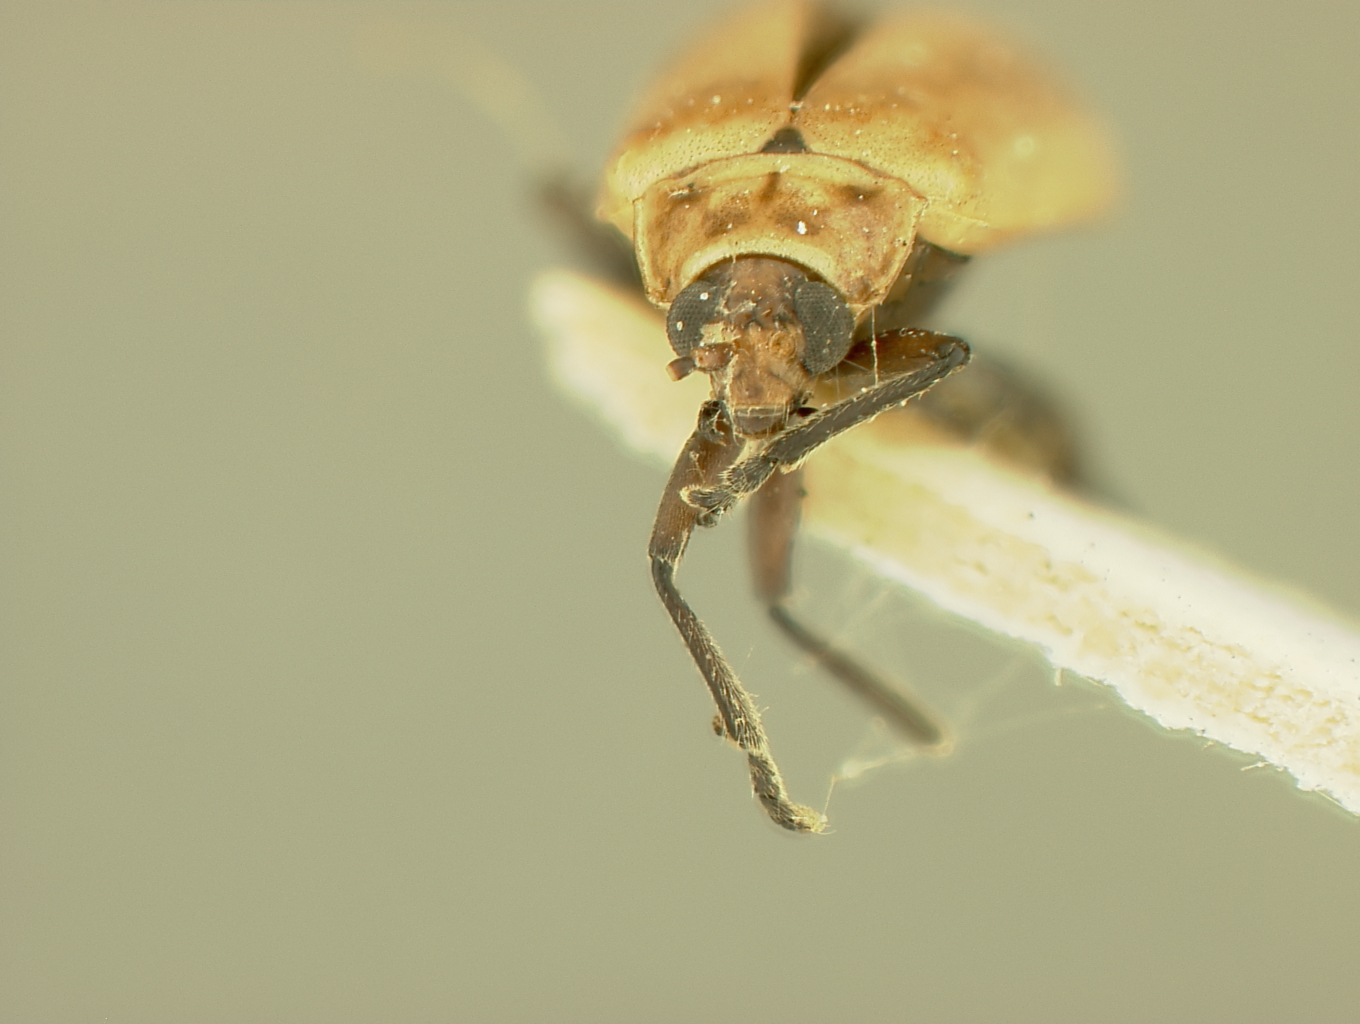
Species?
Lactica matucana
